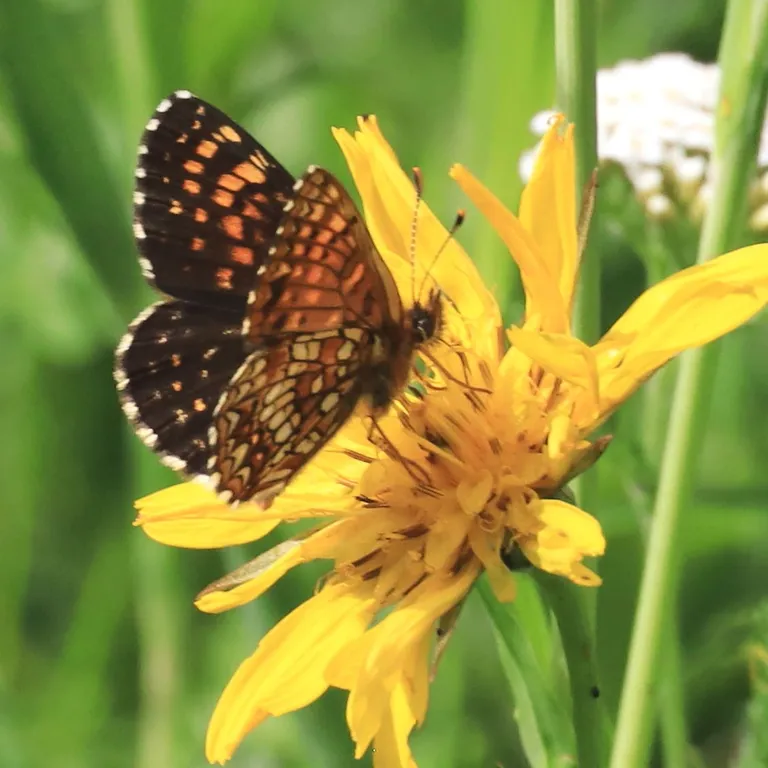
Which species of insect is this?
Melitaea diamina
